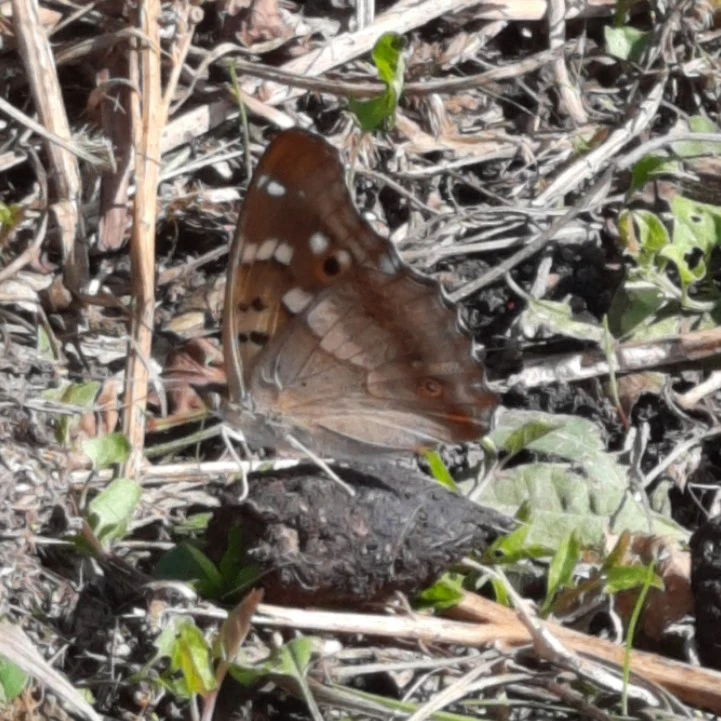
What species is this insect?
Apatura ilia
